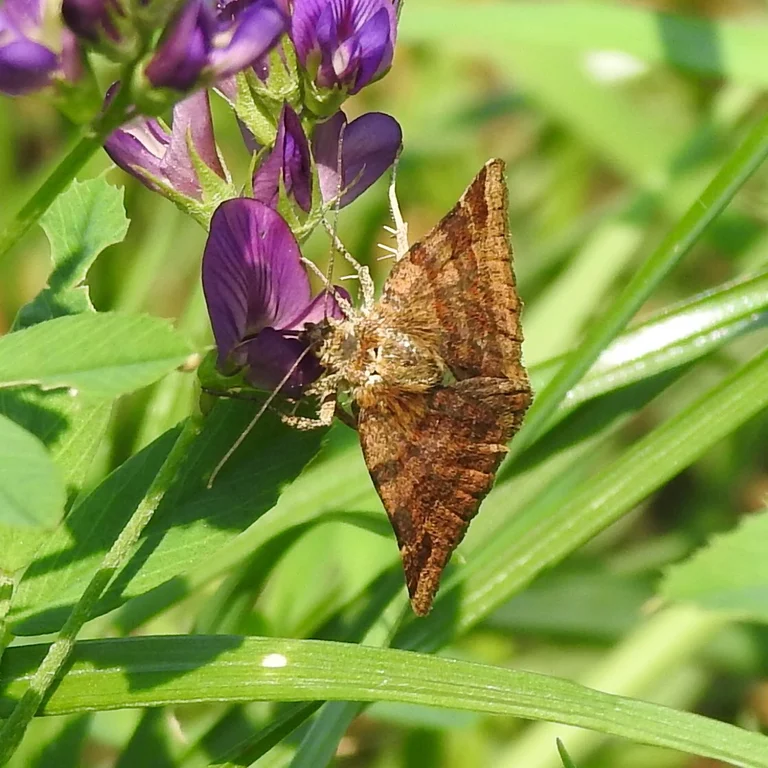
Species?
Euclidia glyphica
